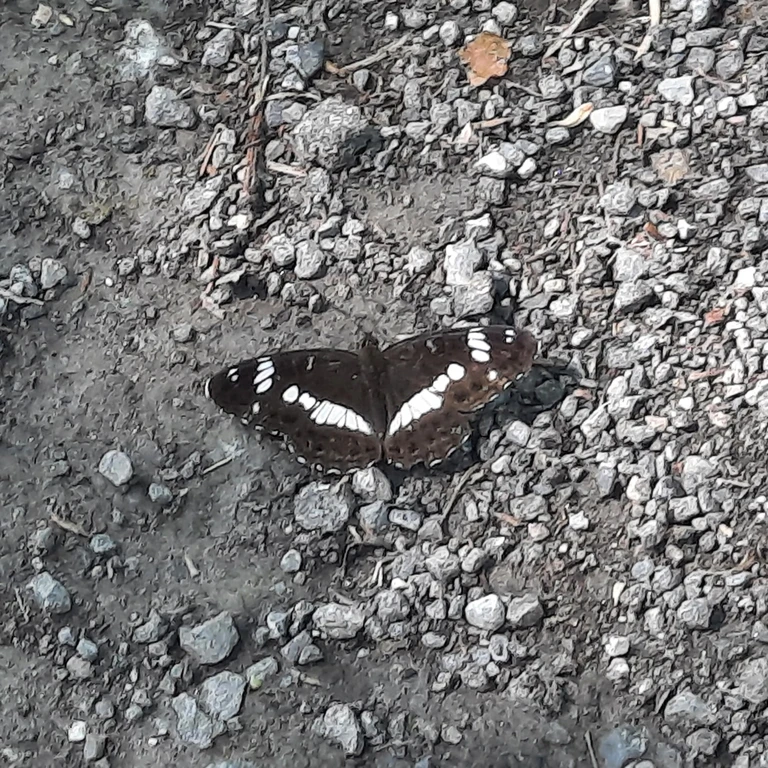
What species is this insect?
Limenitis camilla (also Ladoga camilla)
